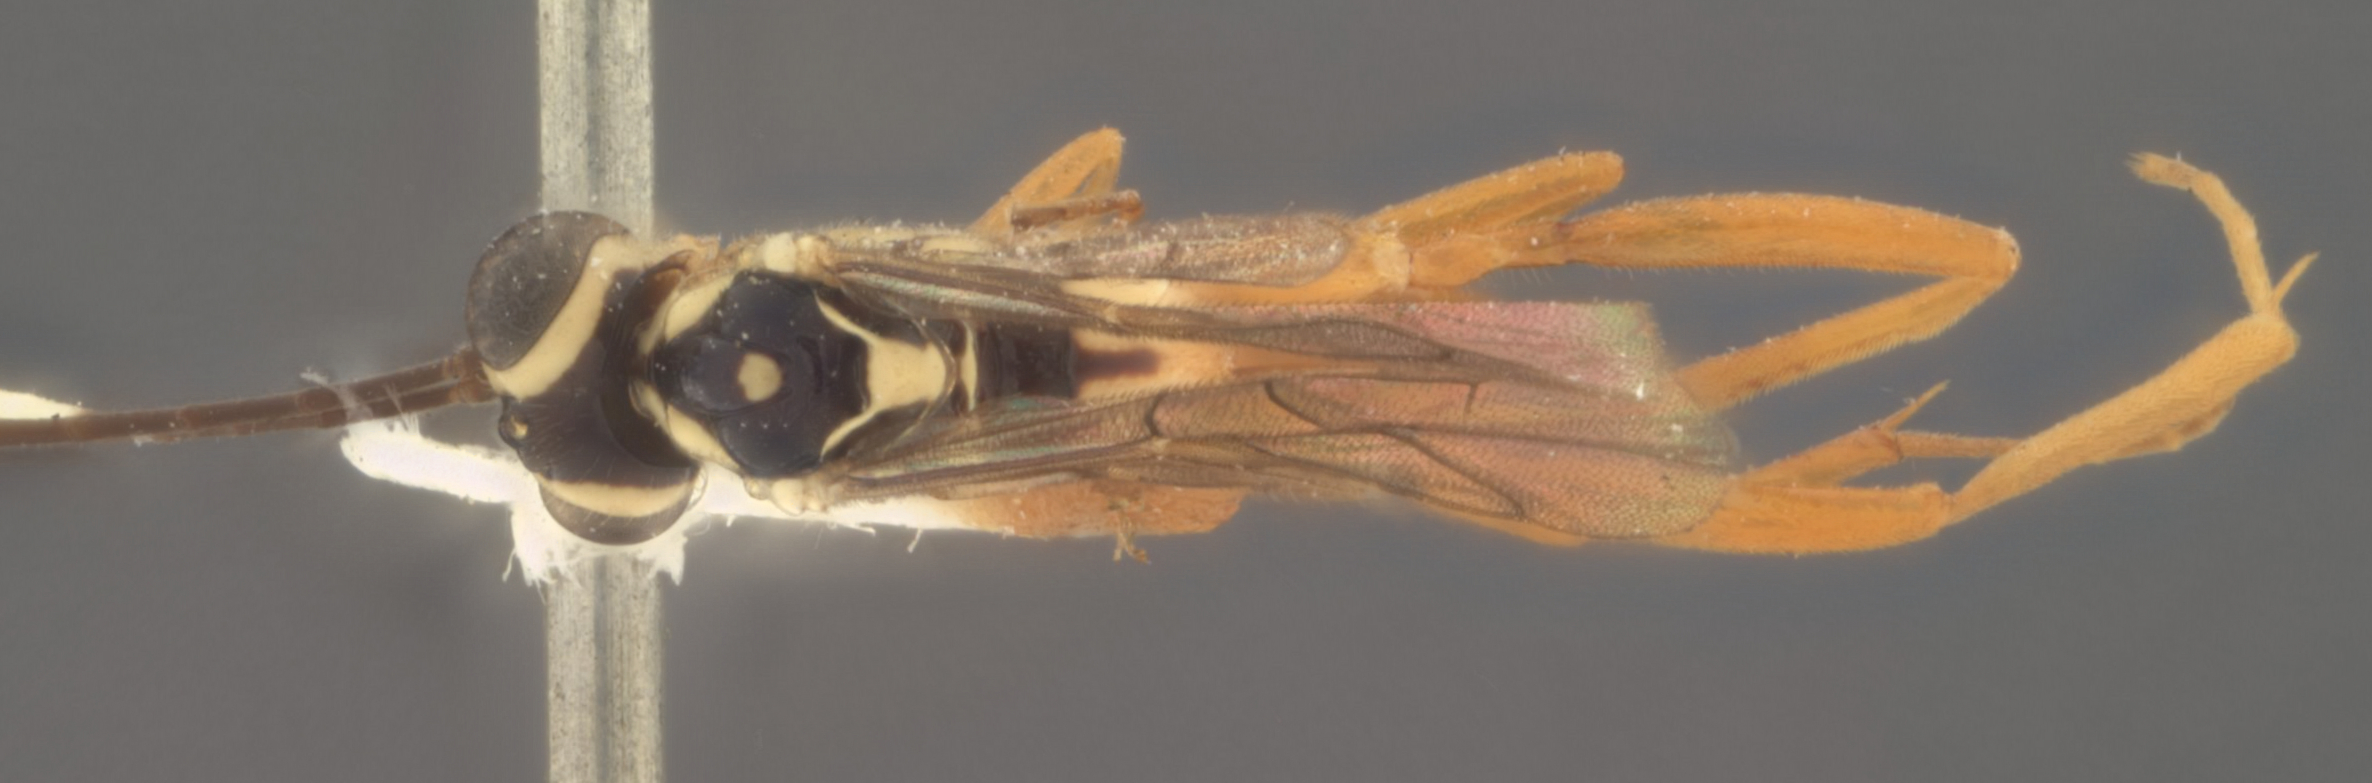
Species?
Polycyrtus infractus
